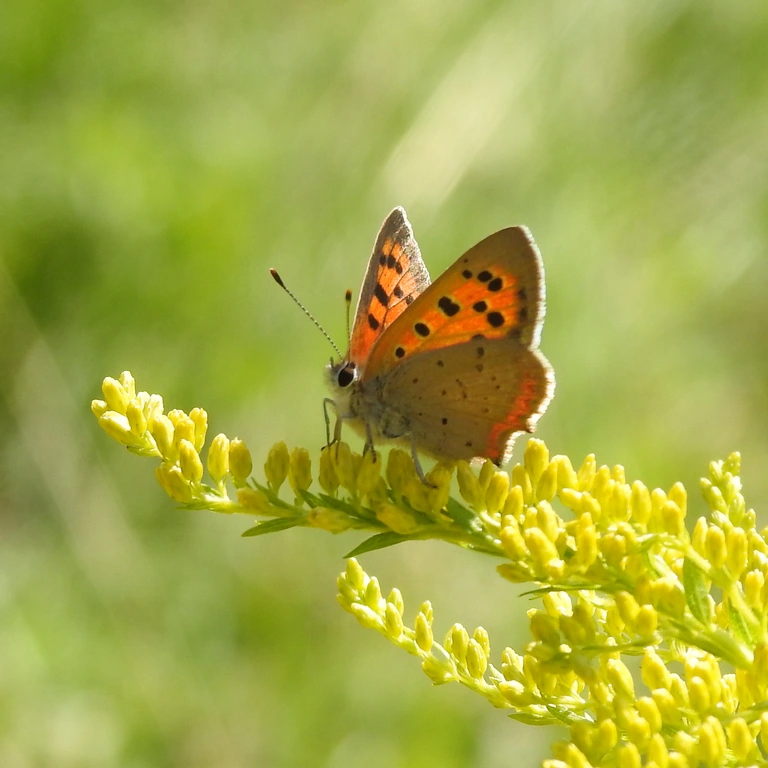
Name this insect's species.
Lycaena phlaeas
